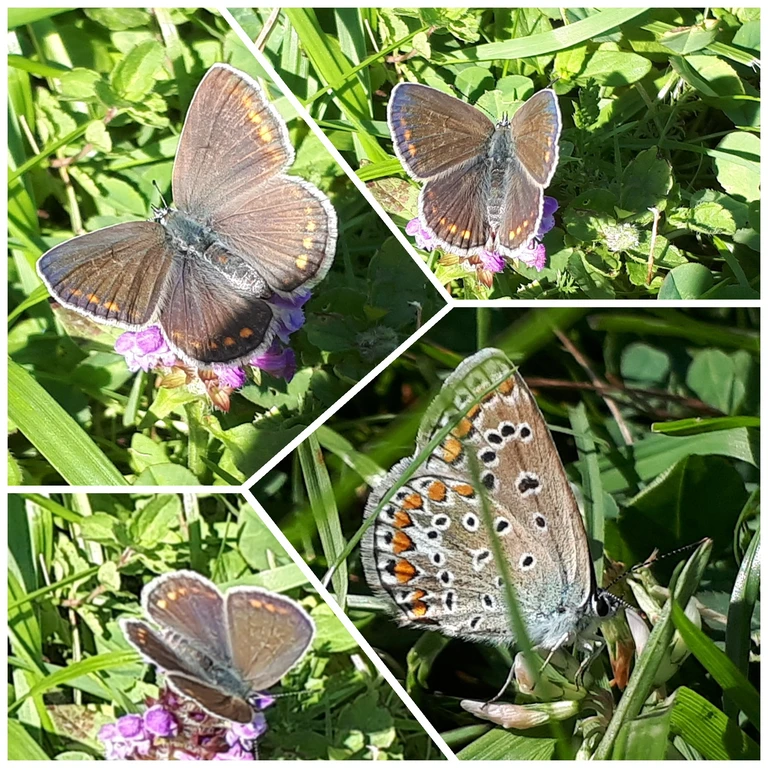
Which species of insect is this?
Polyommatus icarus
